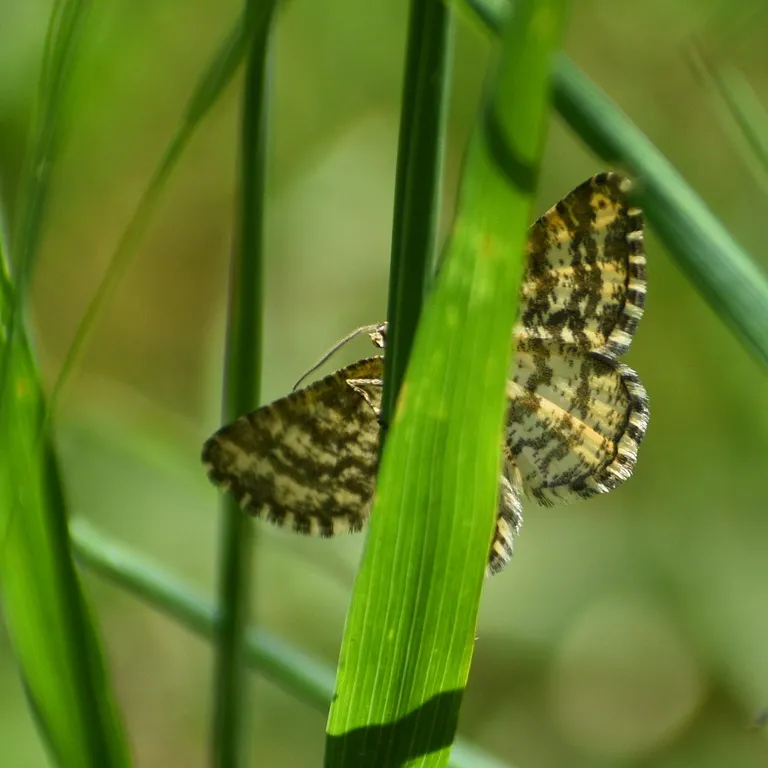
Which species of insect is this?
Ematurga atomaria
